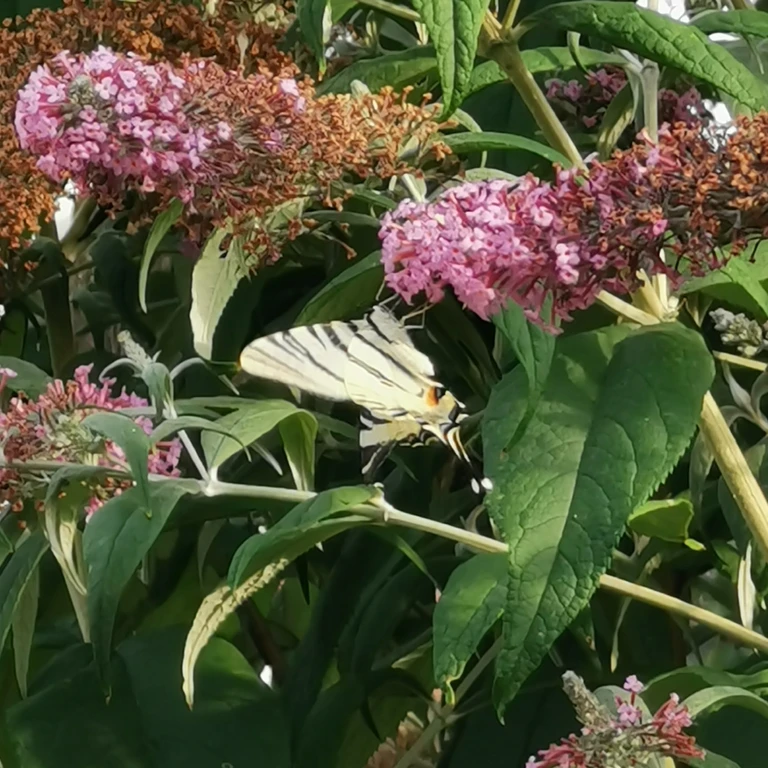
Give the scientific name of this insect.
Iphiclides podalirius
